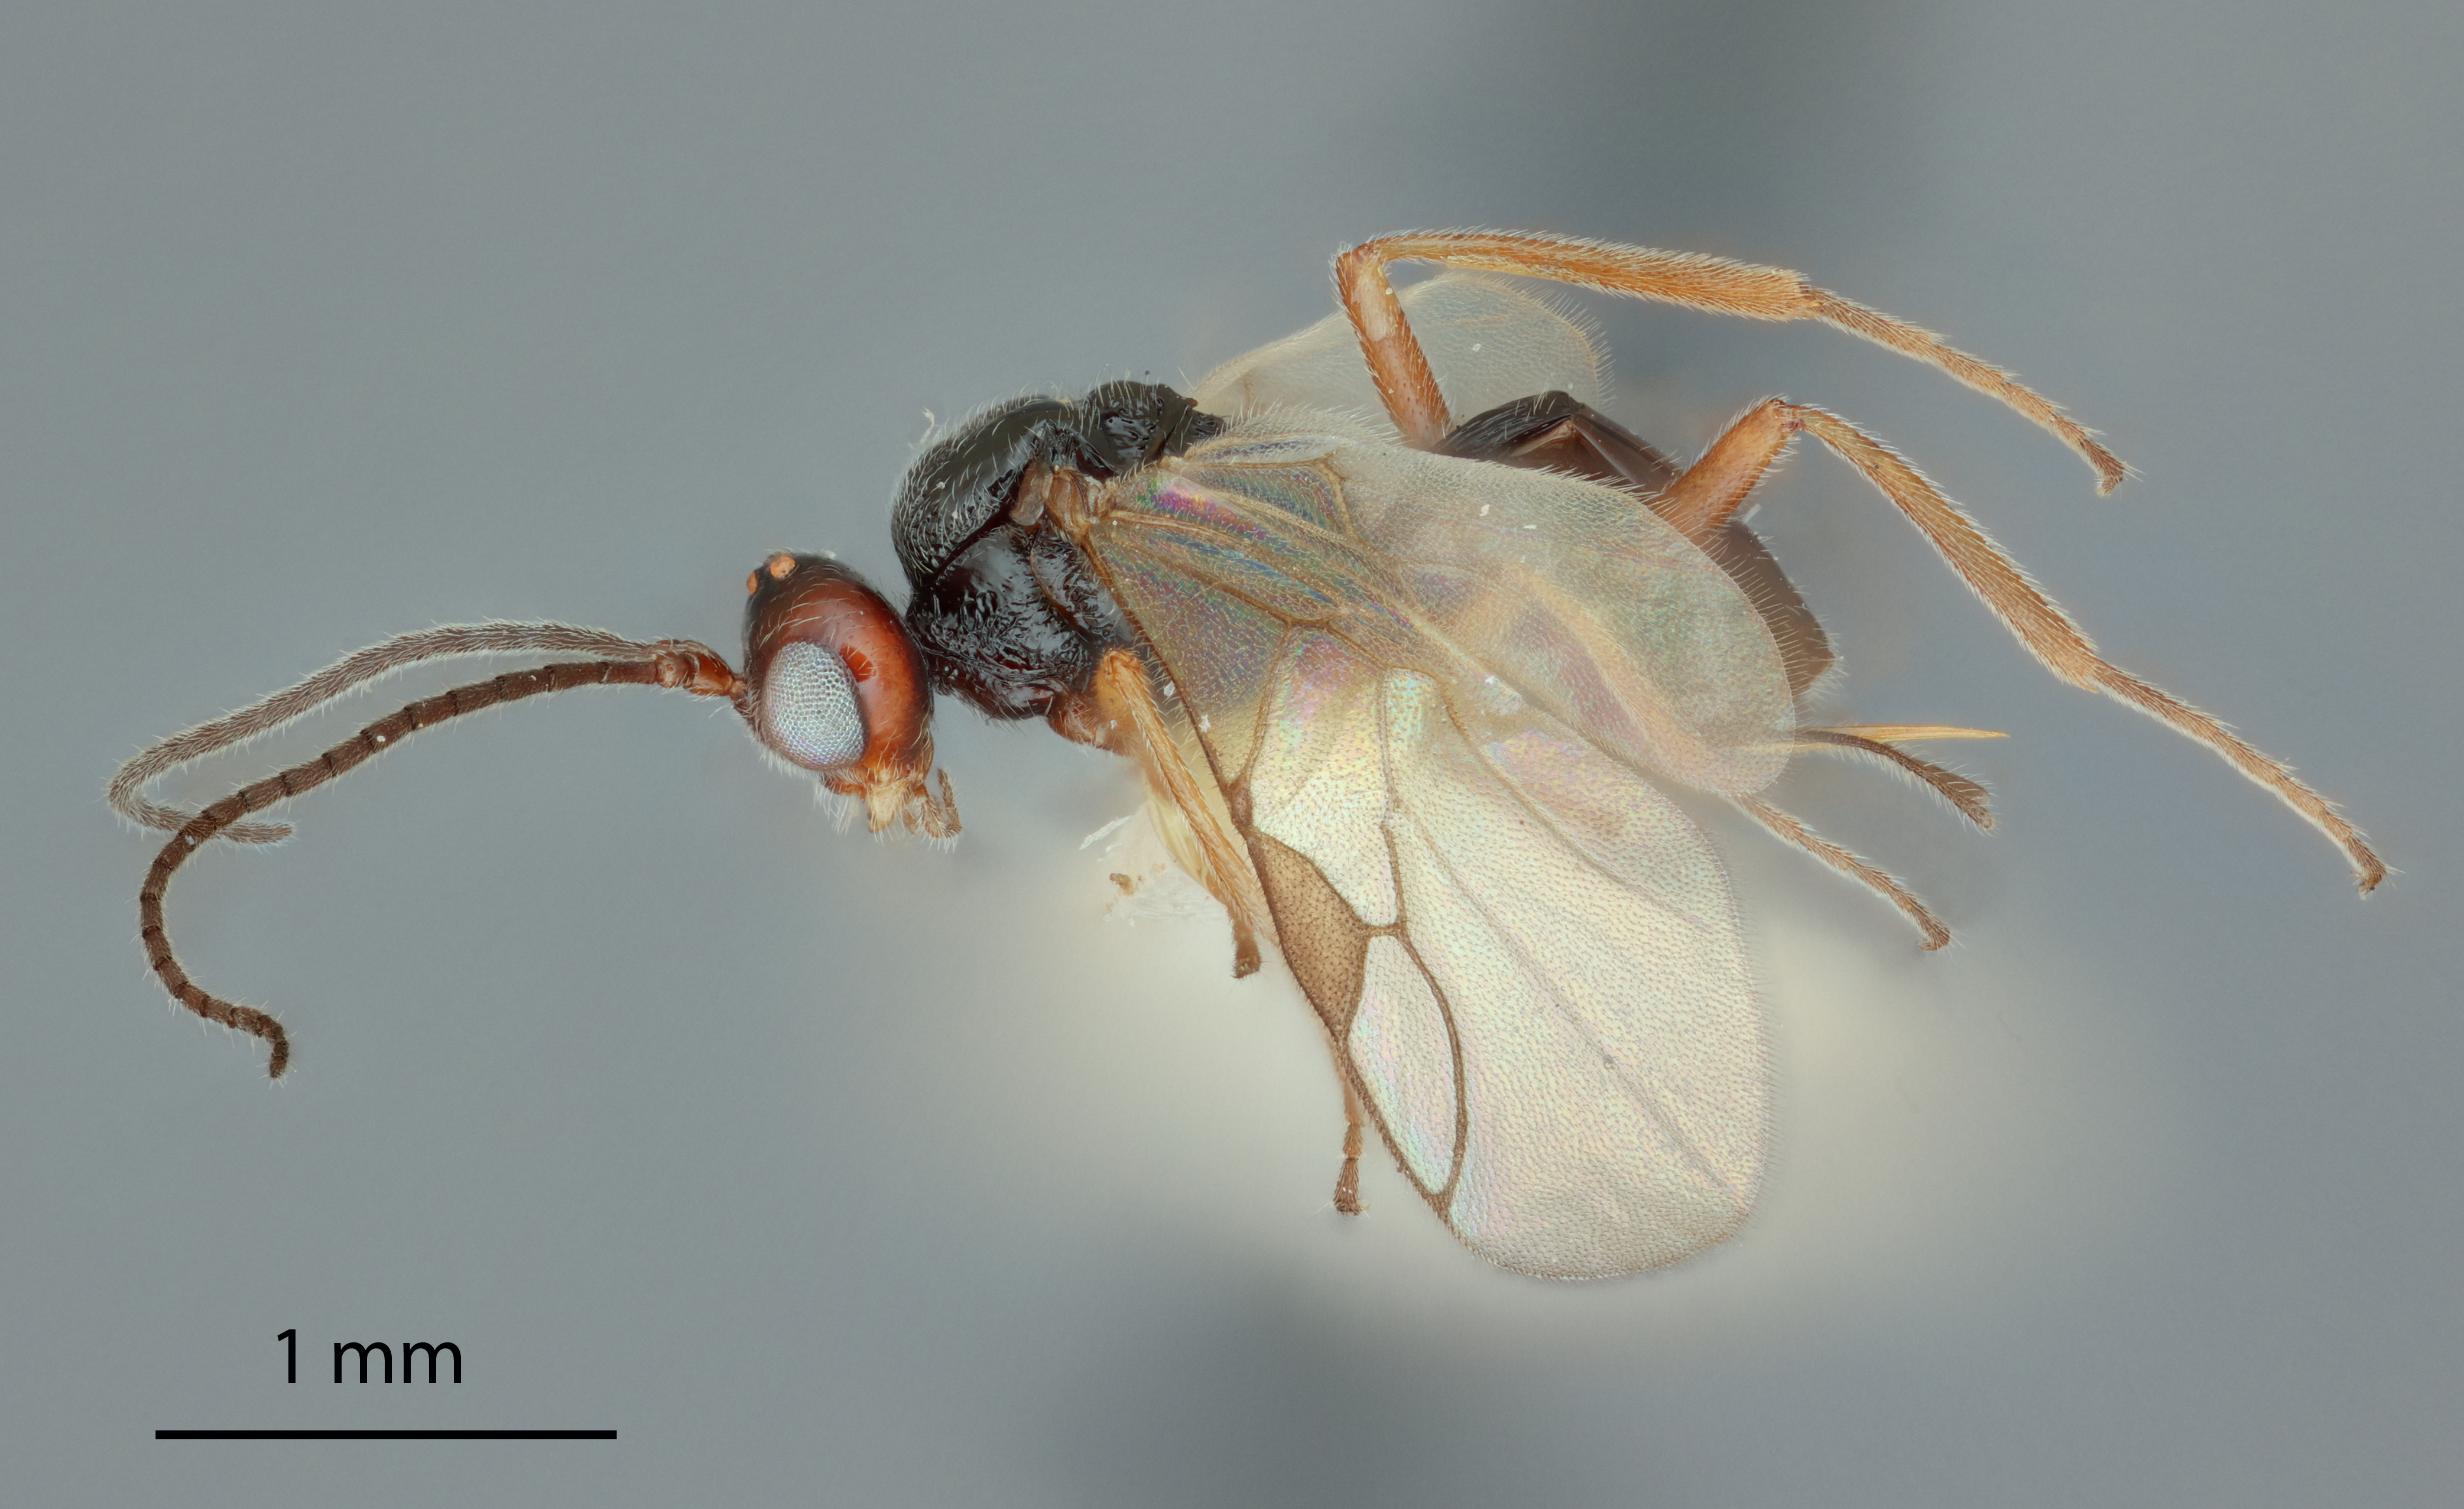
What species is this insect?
Microctonus colesi
